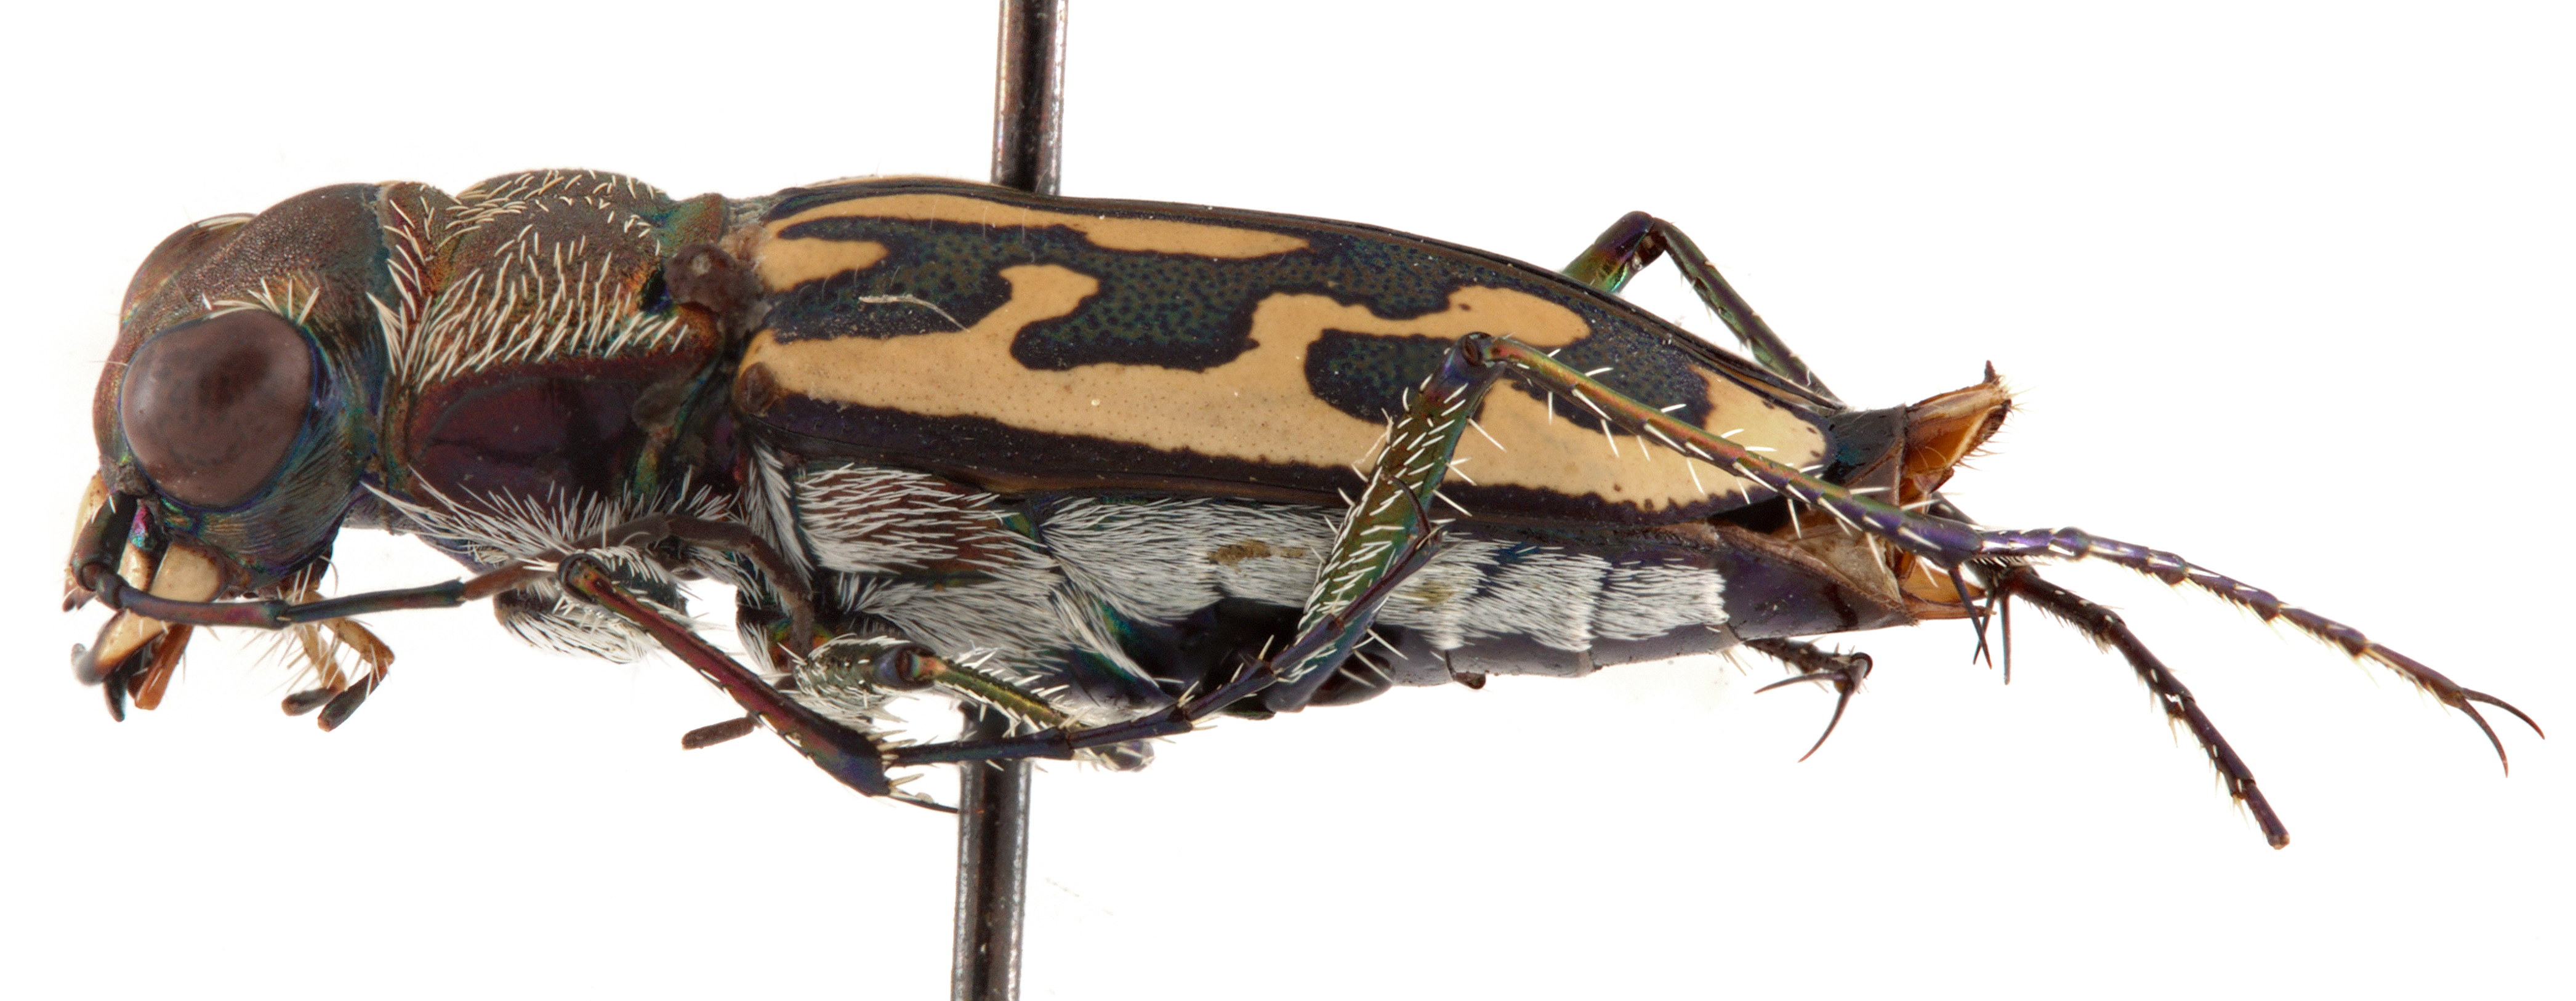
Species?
Lophyra fasciculicornis
